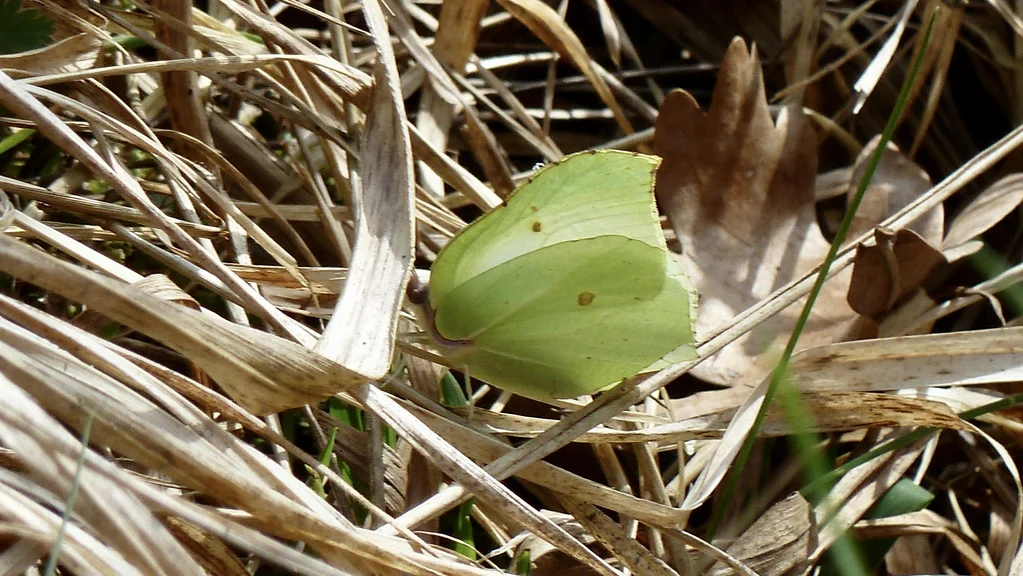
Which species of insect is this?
Gonepteryx rhamni
